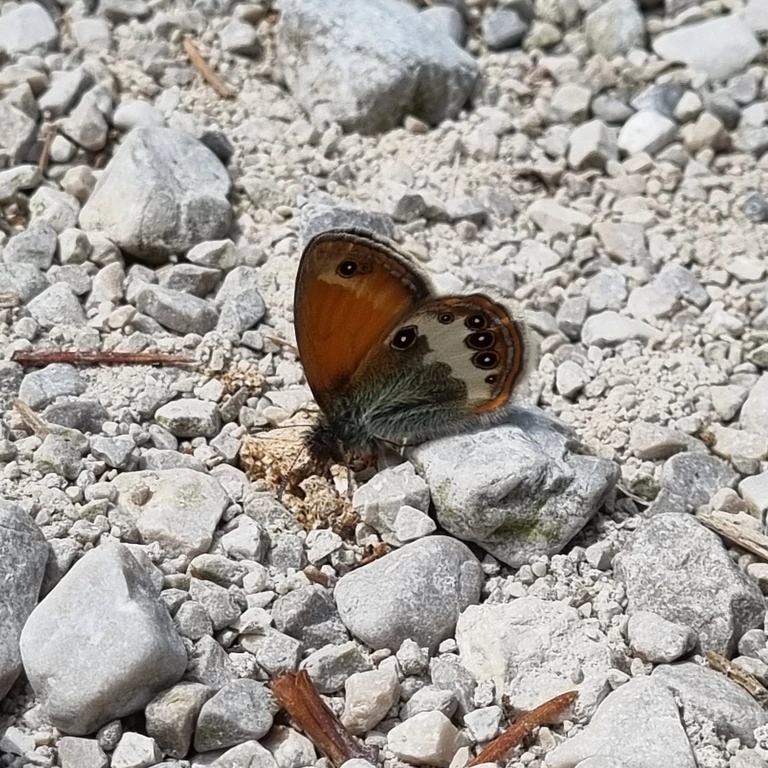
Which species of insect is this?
Coenonympha arcania
